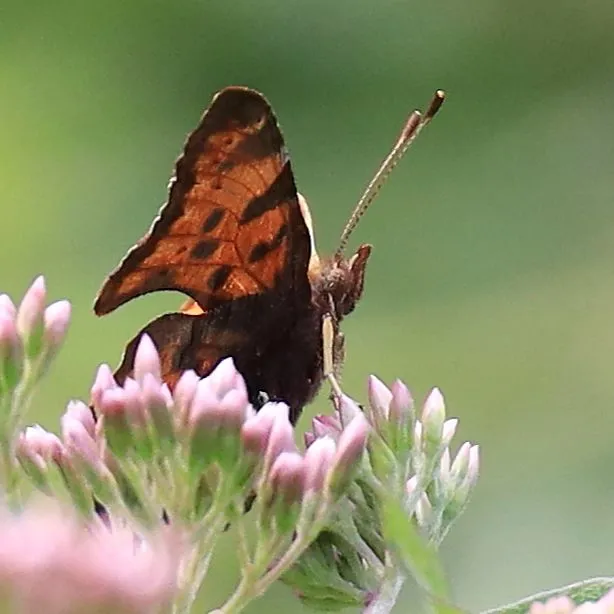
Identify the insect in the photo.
Polygonia c-album
